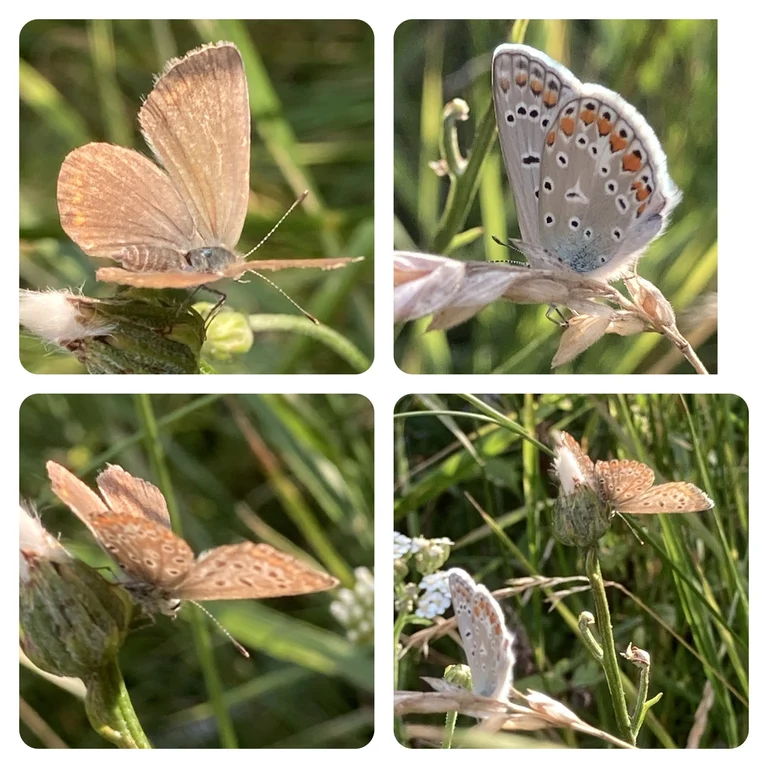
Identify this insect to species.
Polyommatus icarus
